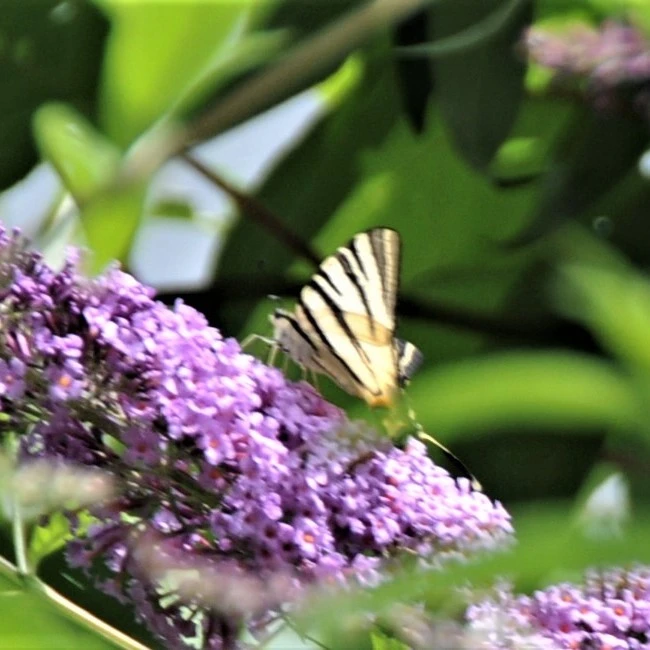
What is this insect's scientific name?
Iphiclides podalirius
